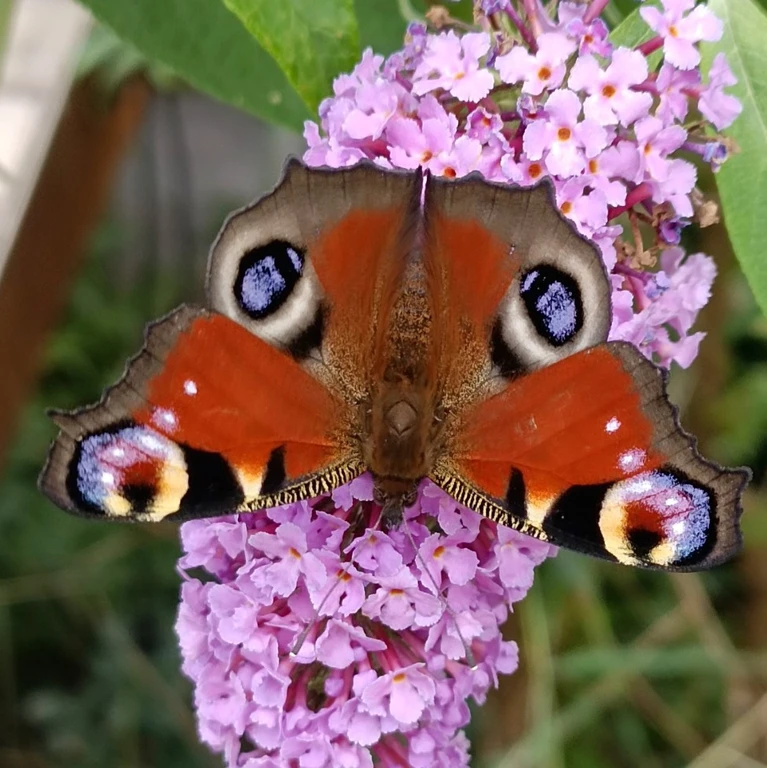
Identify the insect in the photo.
Aglais io
